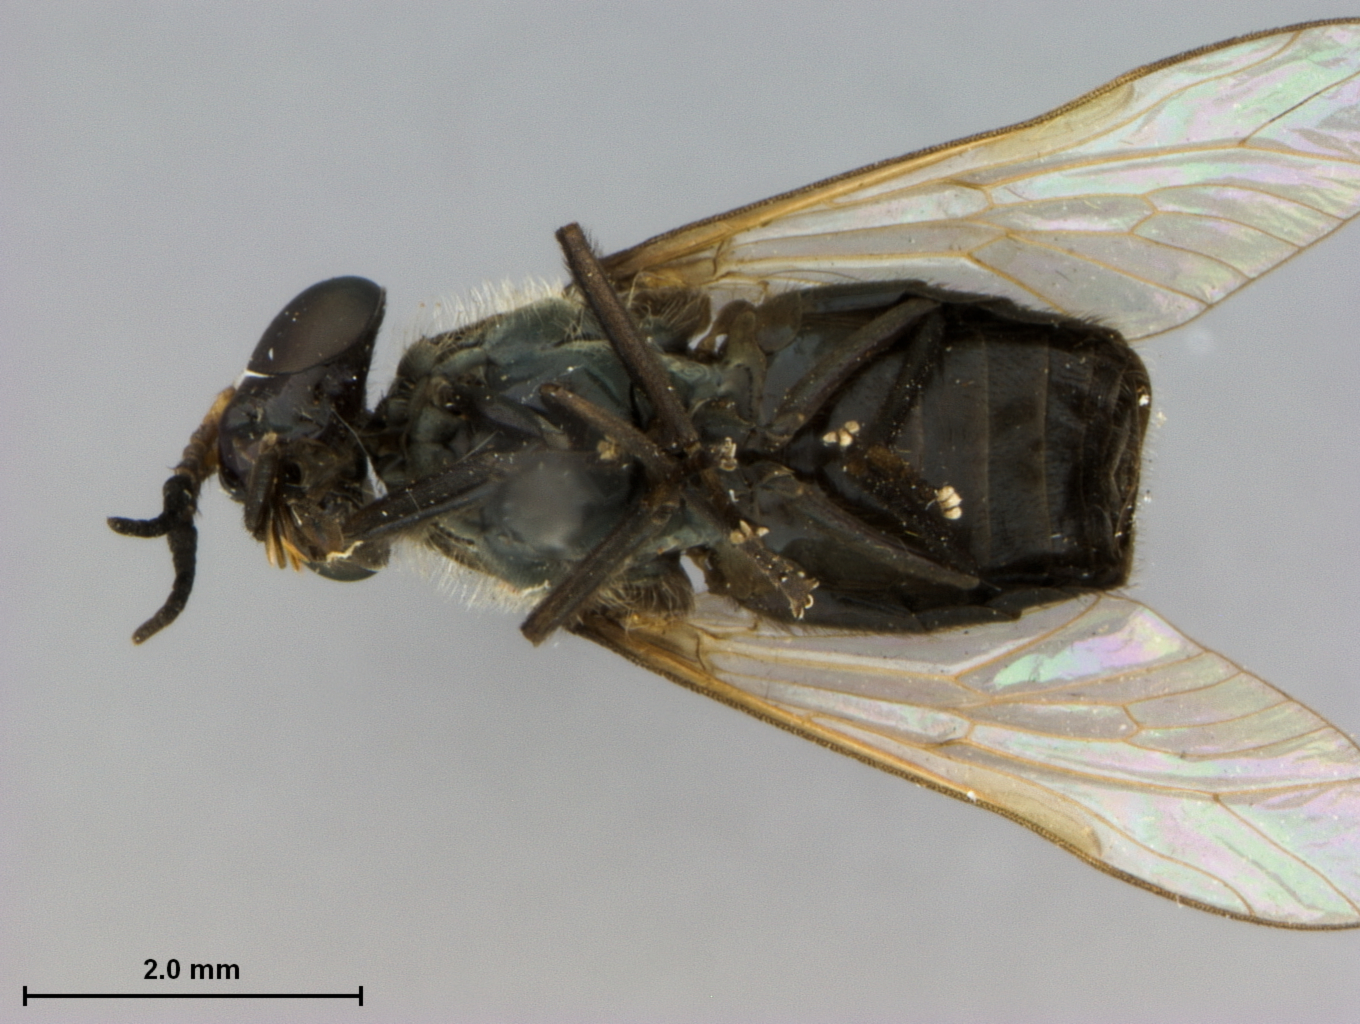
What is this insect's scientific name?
Chrysops hyalinus (also Chrysops vitripennis)
